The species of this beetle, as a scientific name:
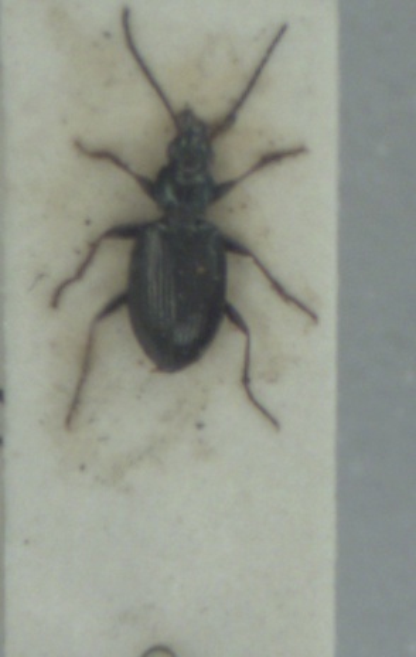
Bembidion atrocaeruleum
